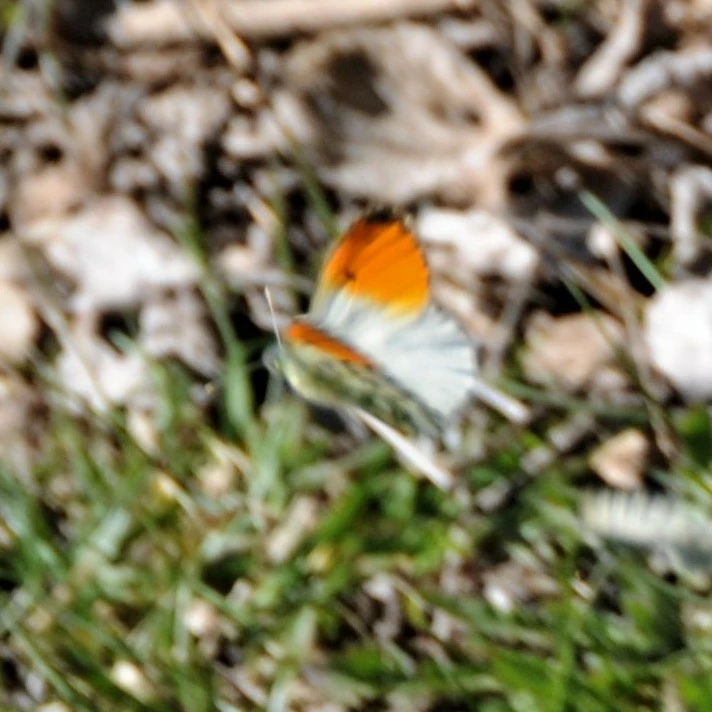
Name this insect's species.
Anthocharis cardamines
